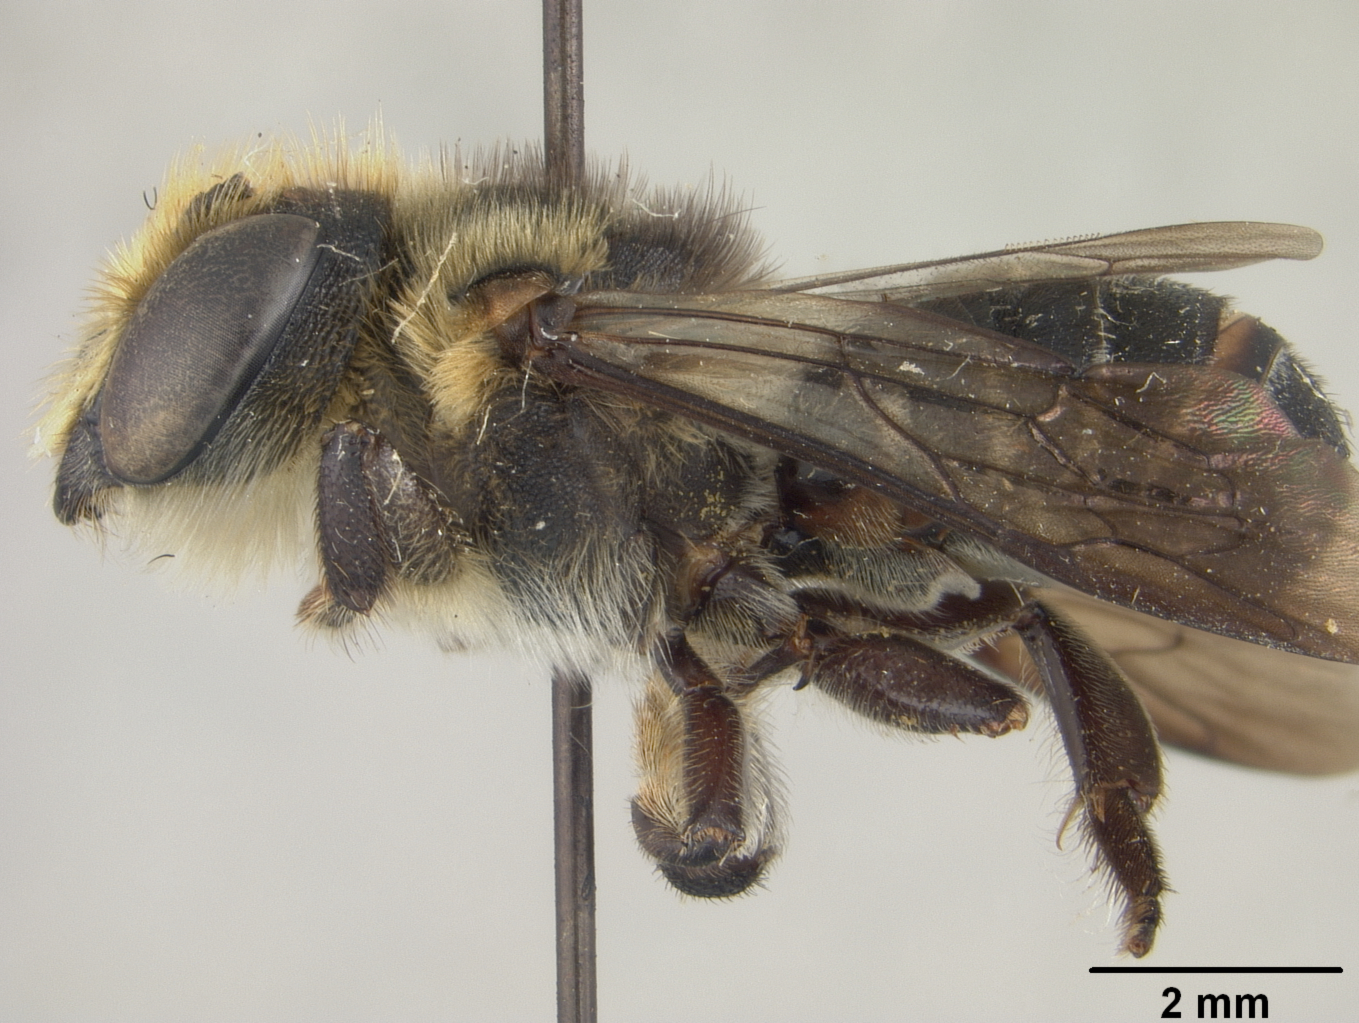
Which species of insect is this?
Megachile kohtaoensis
